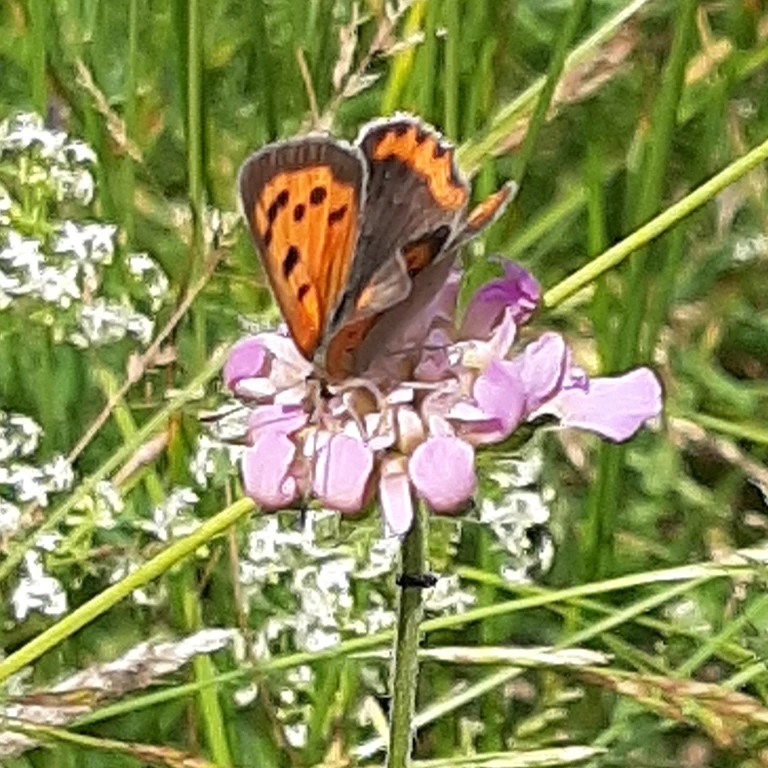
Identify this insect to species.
Lycaena phlaeas
